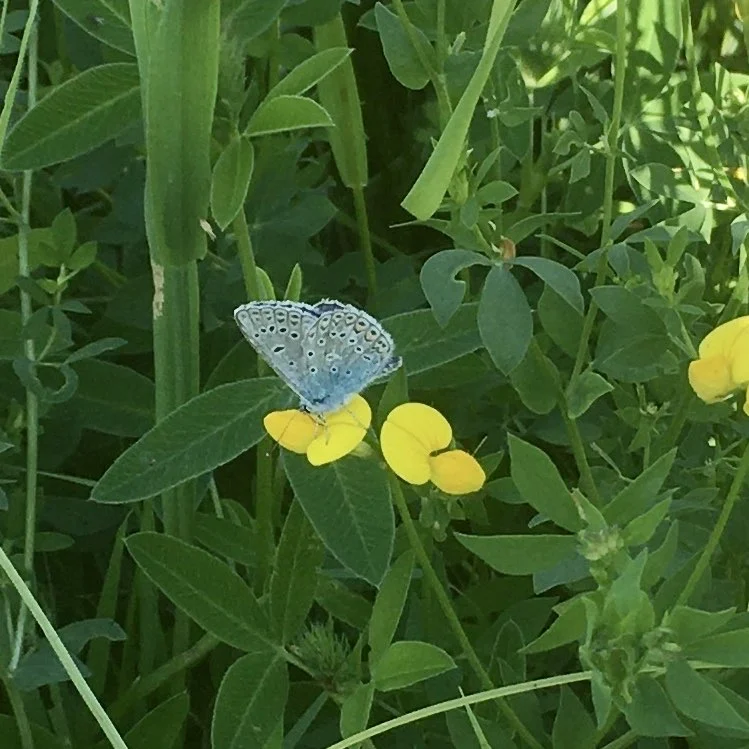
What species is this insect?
Polyommatus icarus
